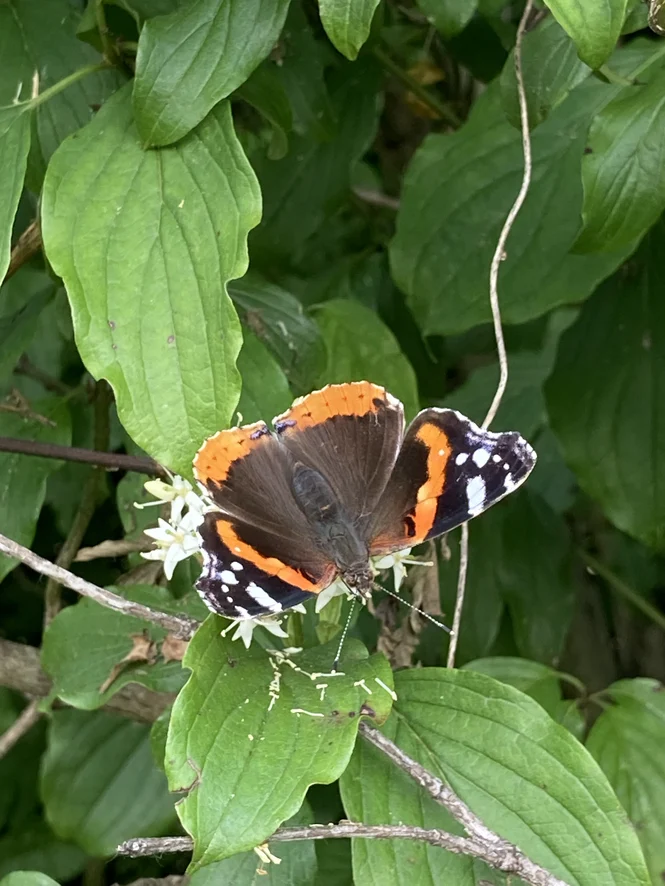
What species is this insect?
Vanessa atalanta
